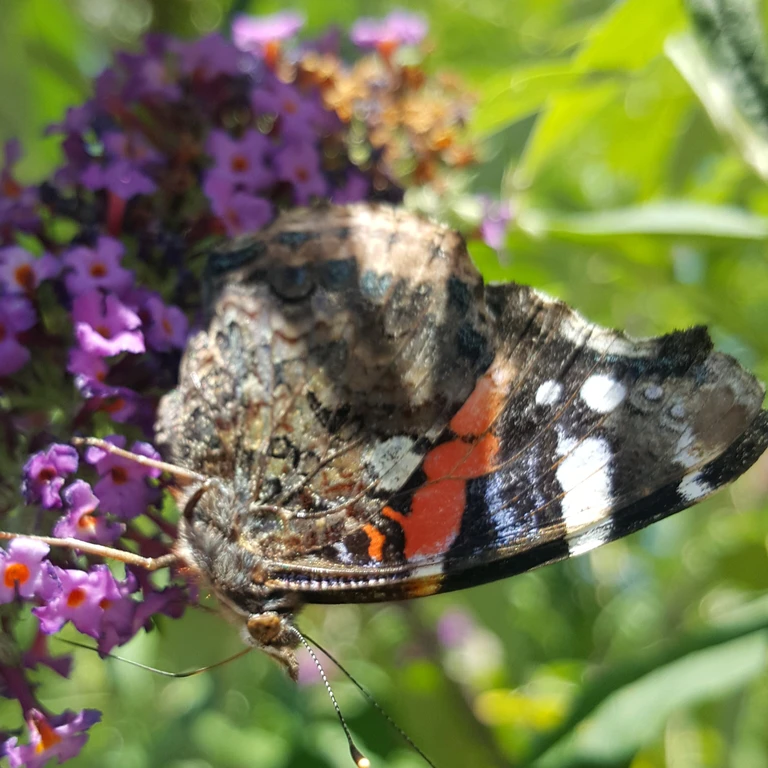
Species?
Vanessa atalanta
